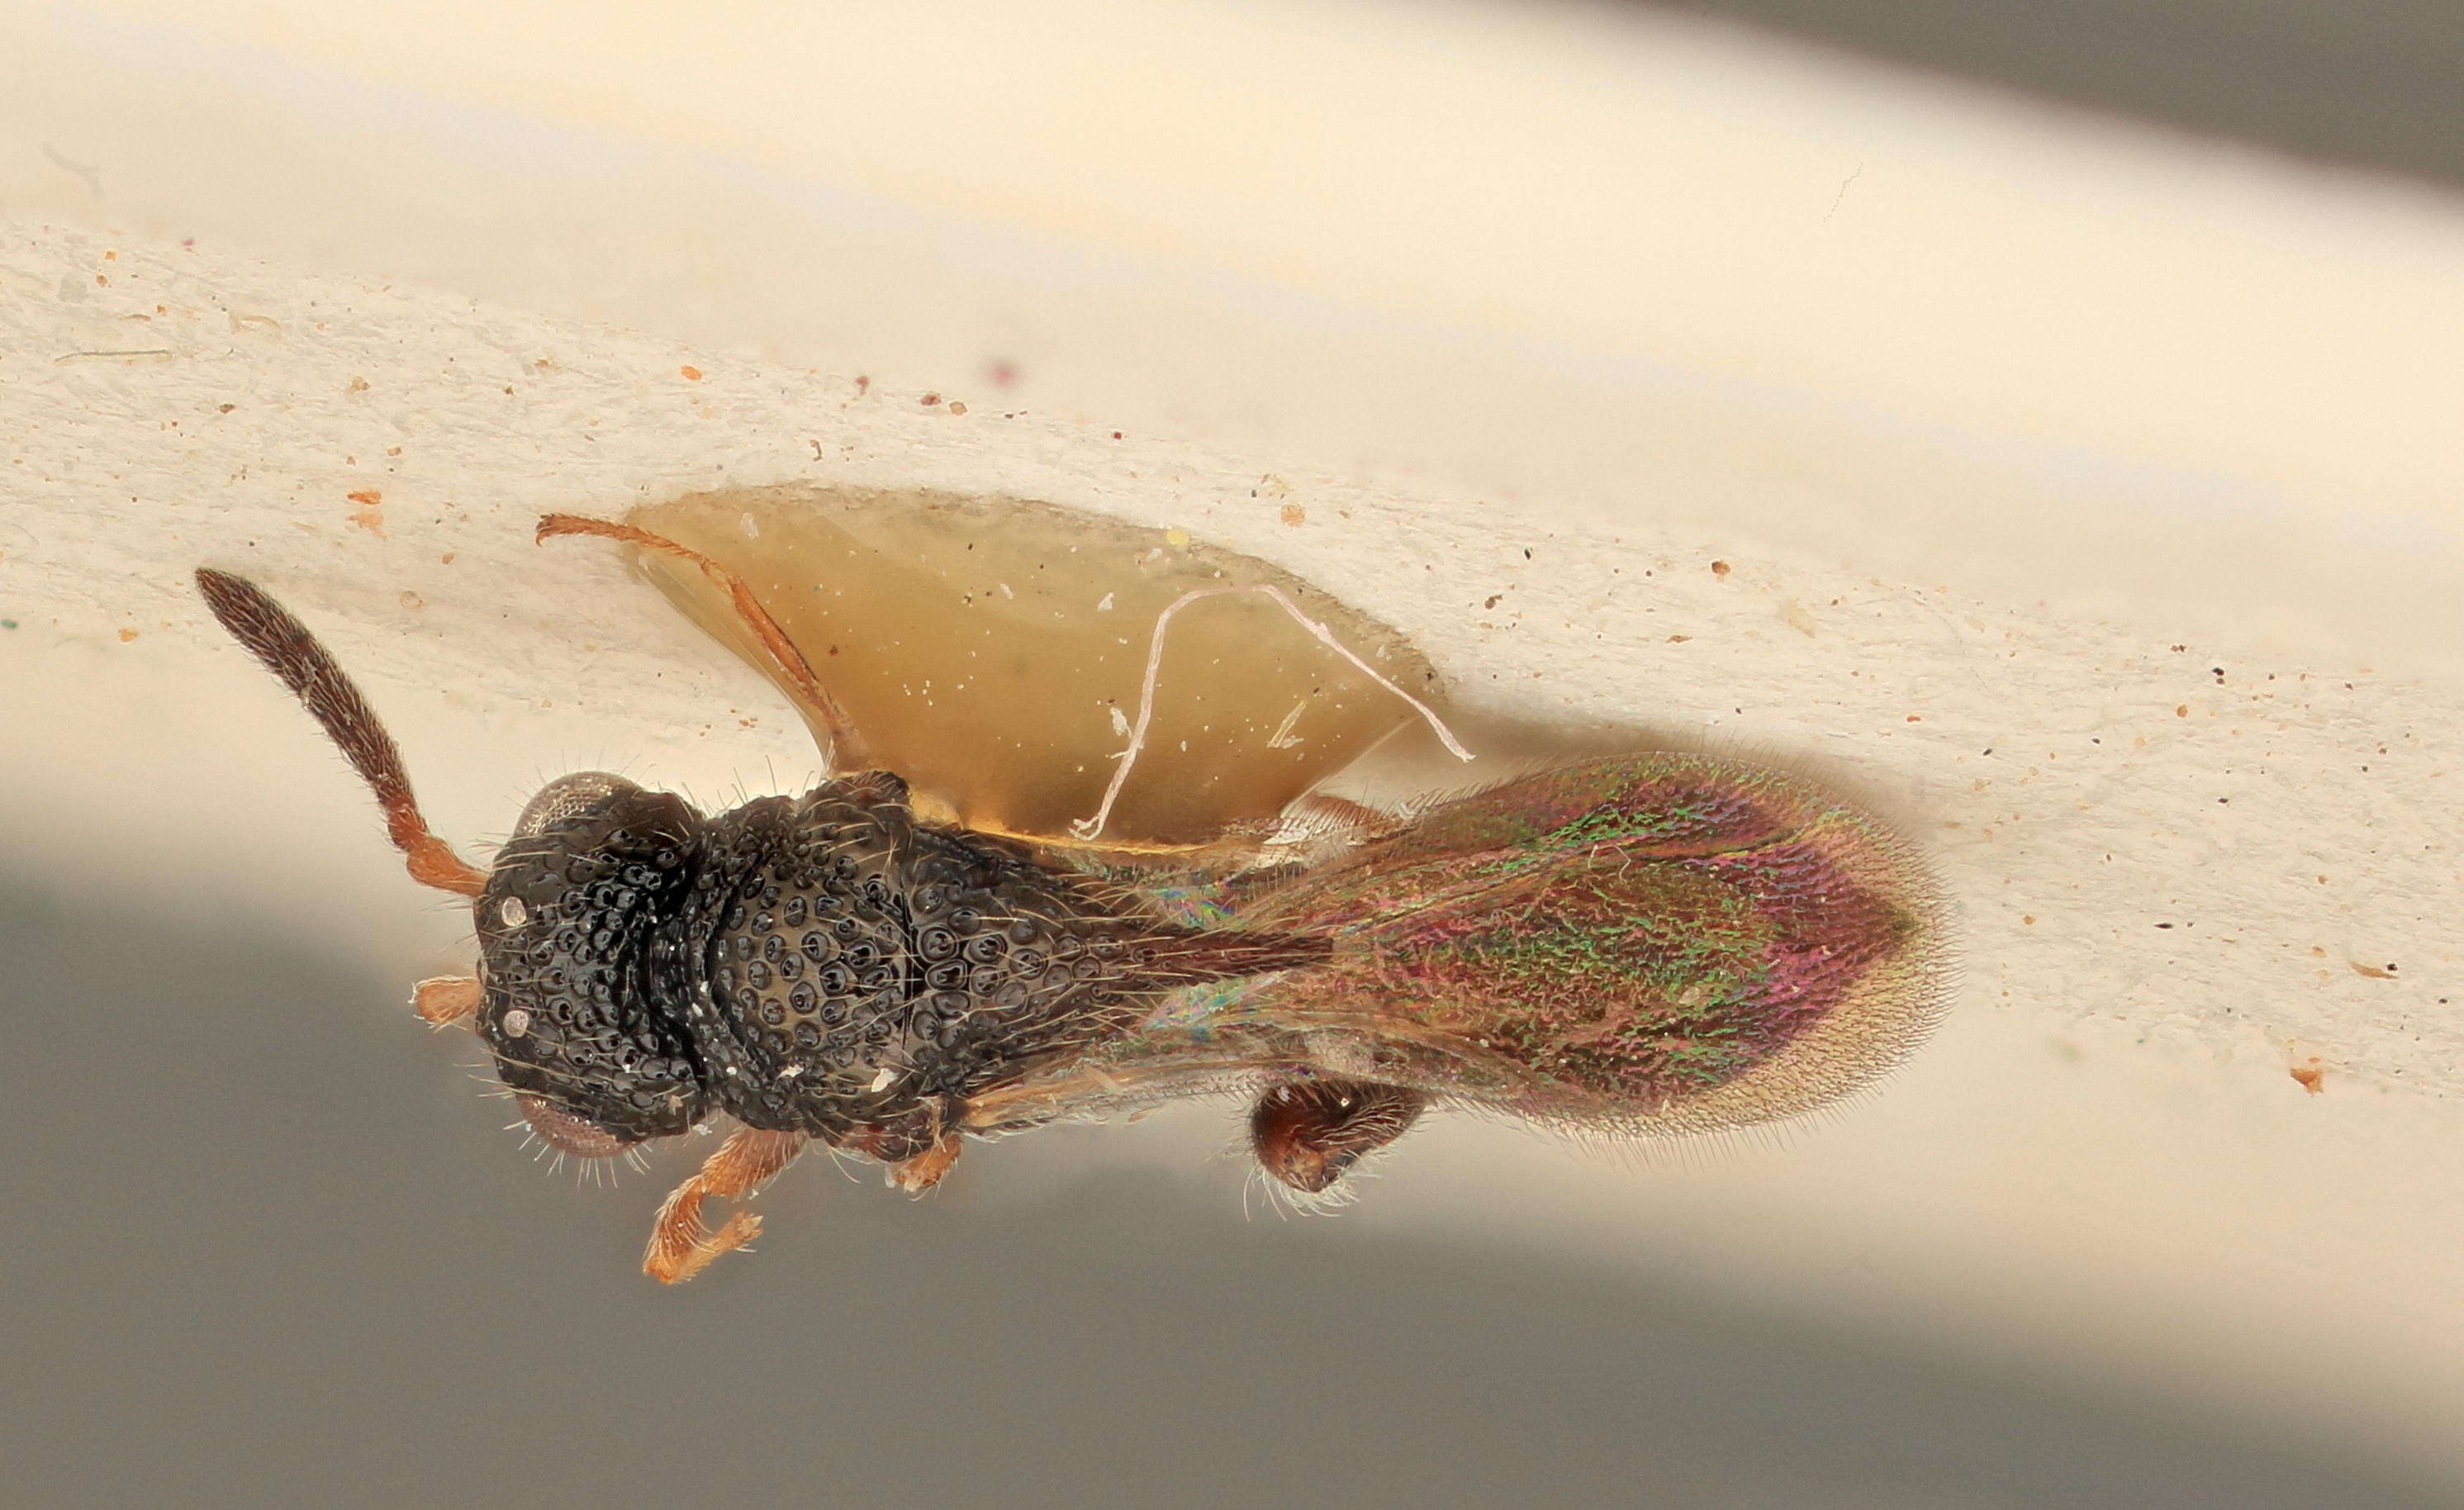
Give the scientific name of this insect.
Zavoya parvula
